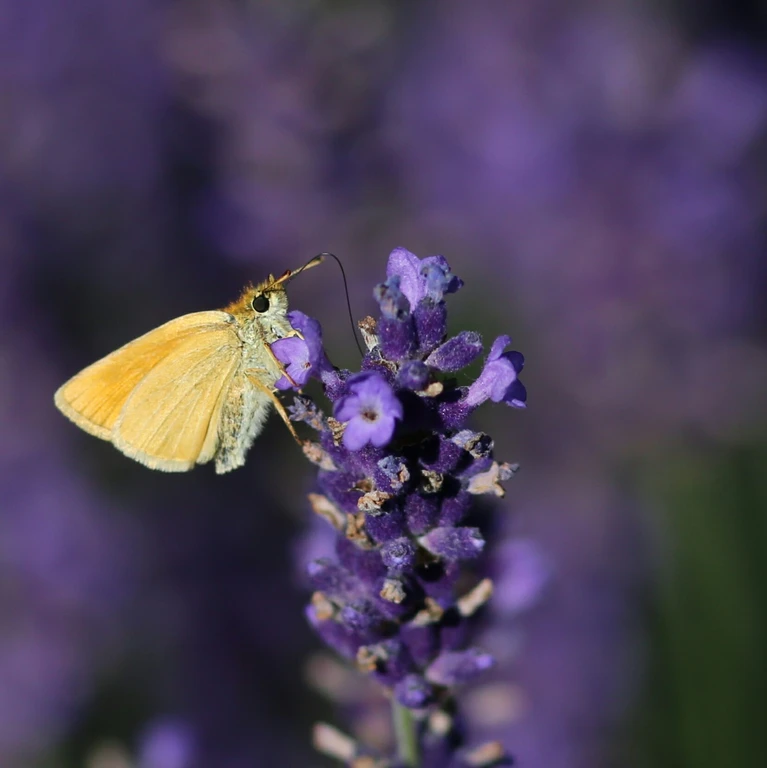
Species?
Thymelicus sylvestris
